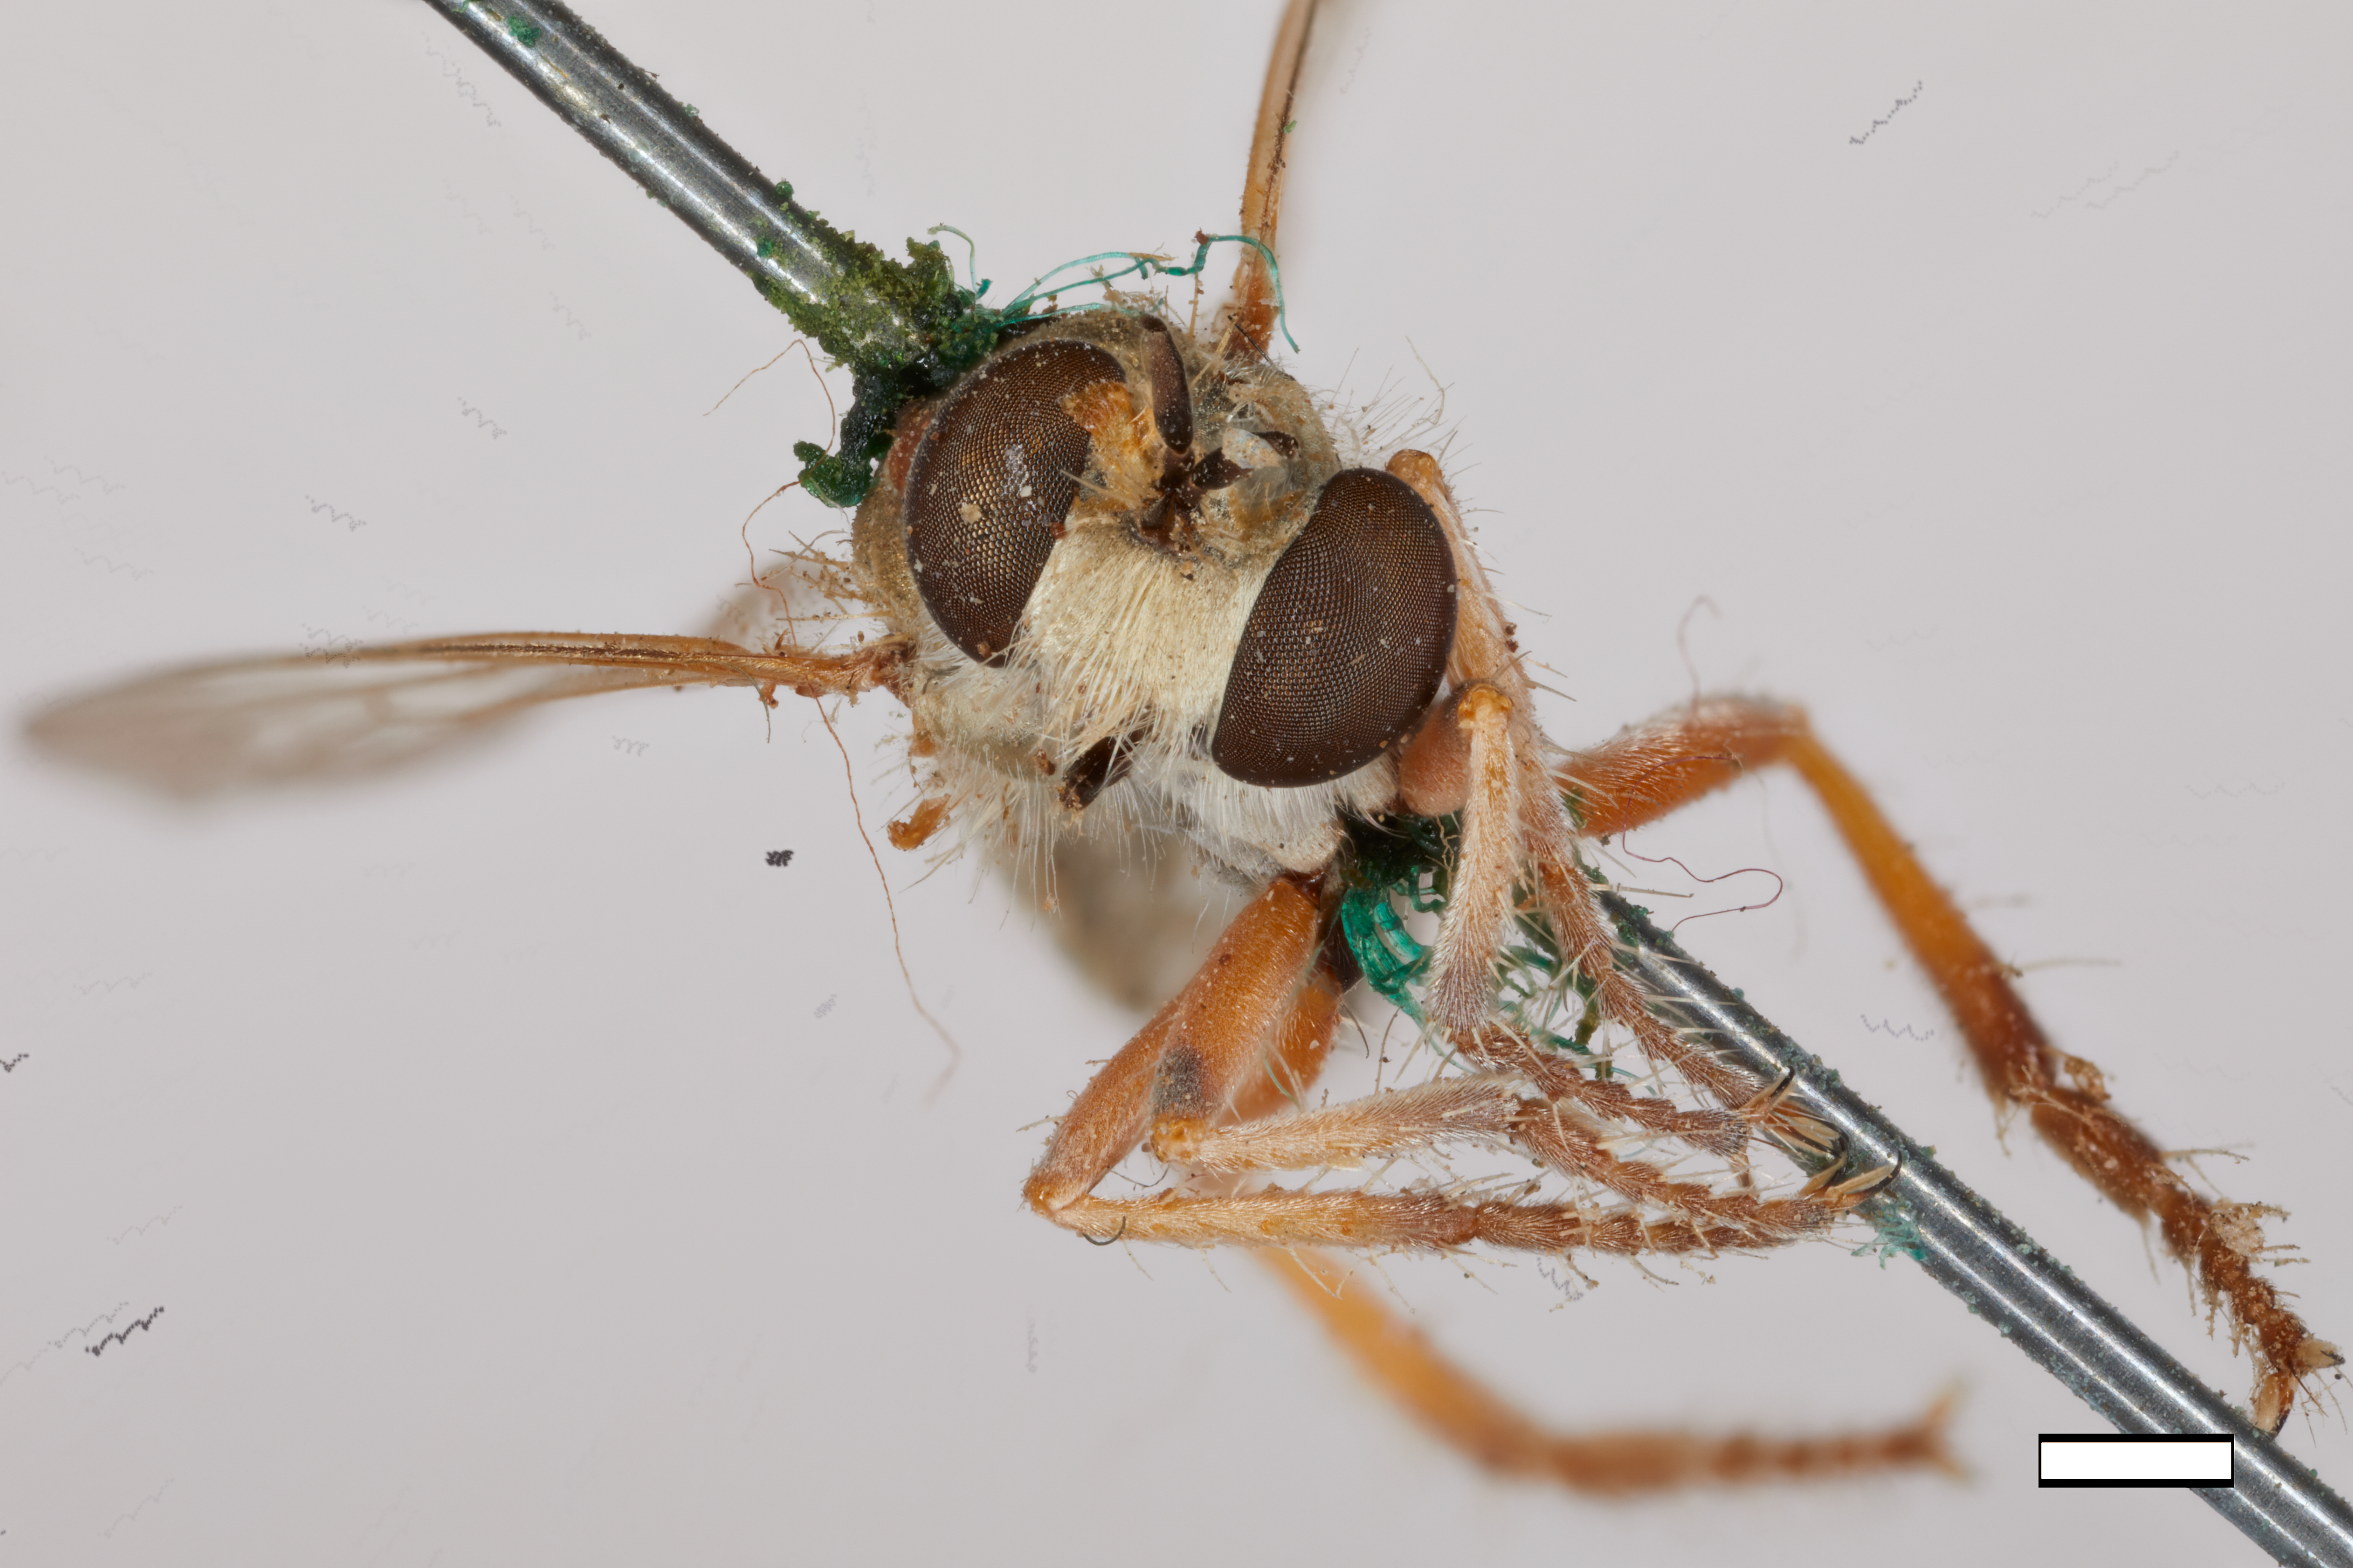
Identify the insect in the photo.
Laphystia flavipes
